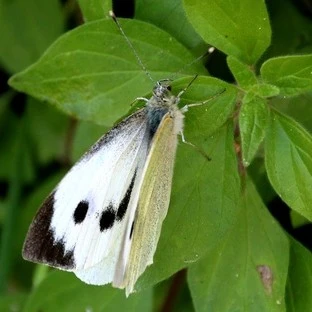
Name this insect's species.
Pieris brassicae
